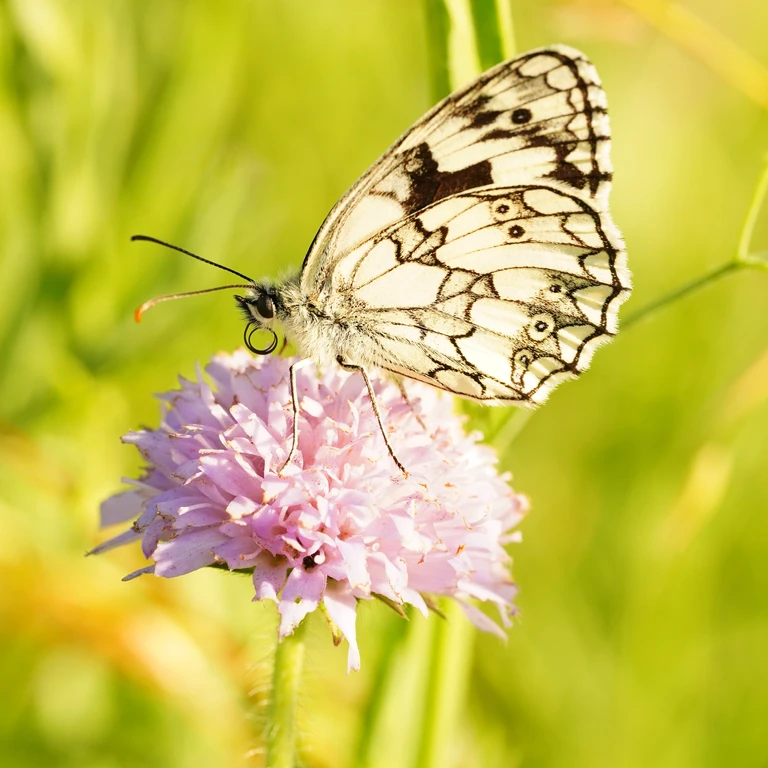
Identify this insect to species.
Melanargia galathea
